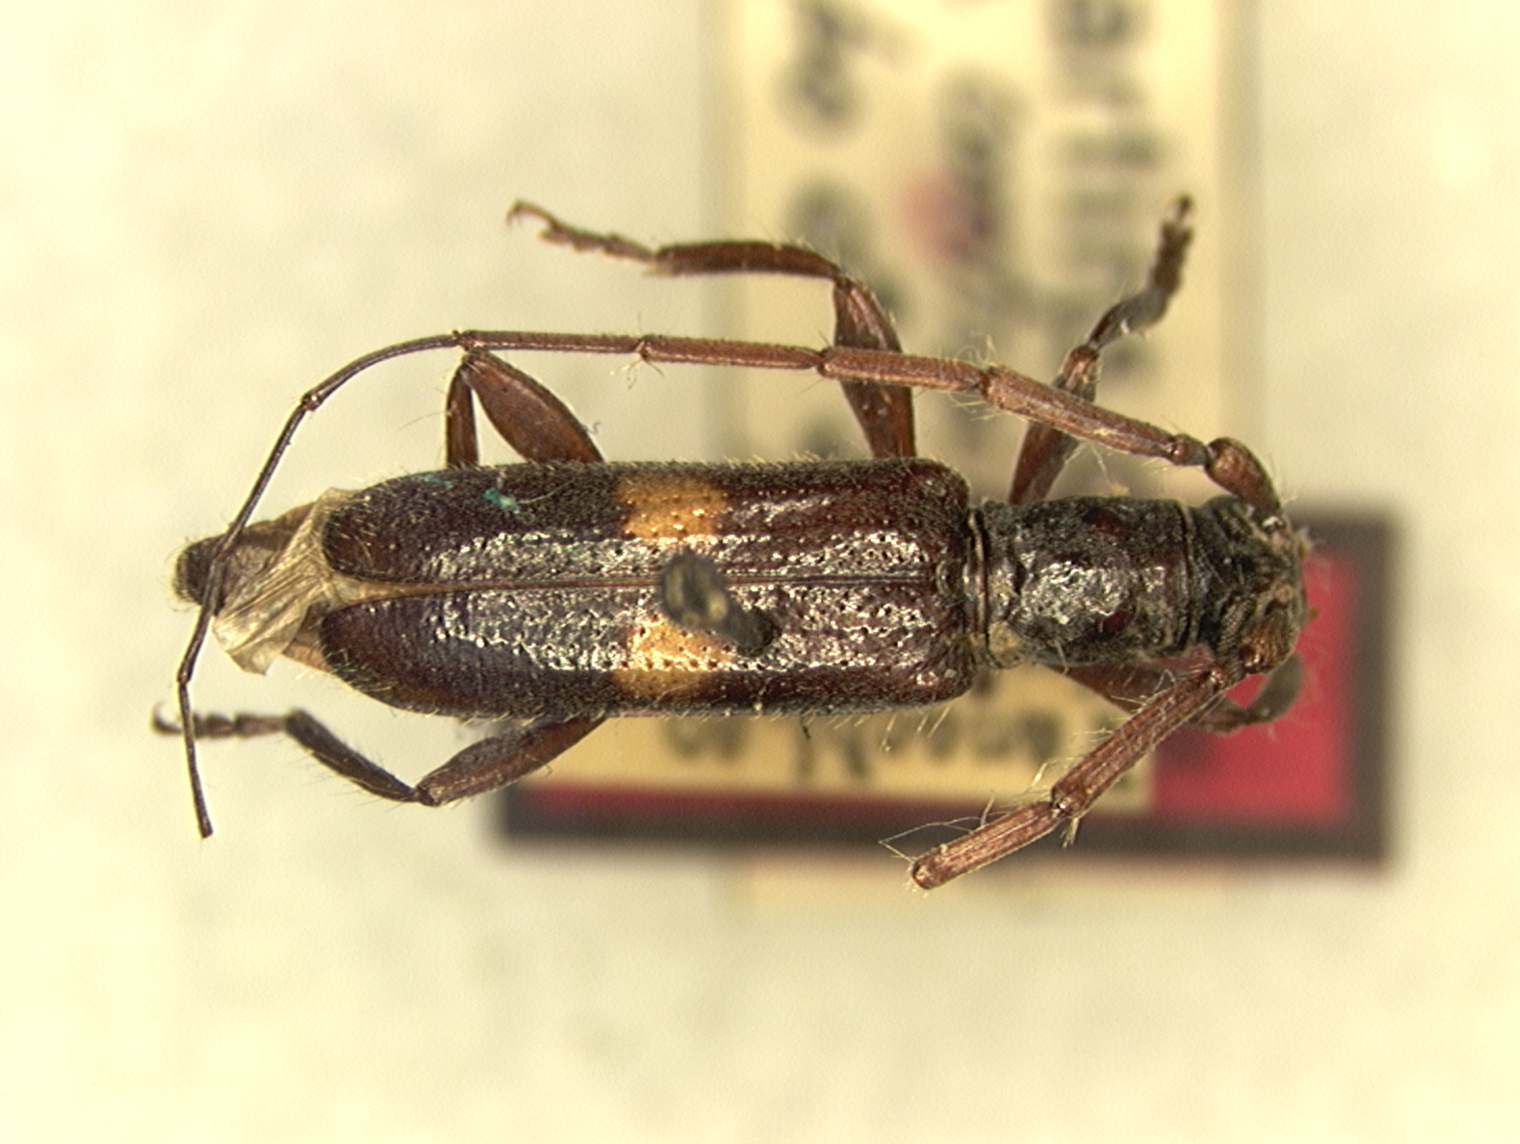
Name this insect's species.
Ibidion contracticorne (also Rhysium bimaculatum)
